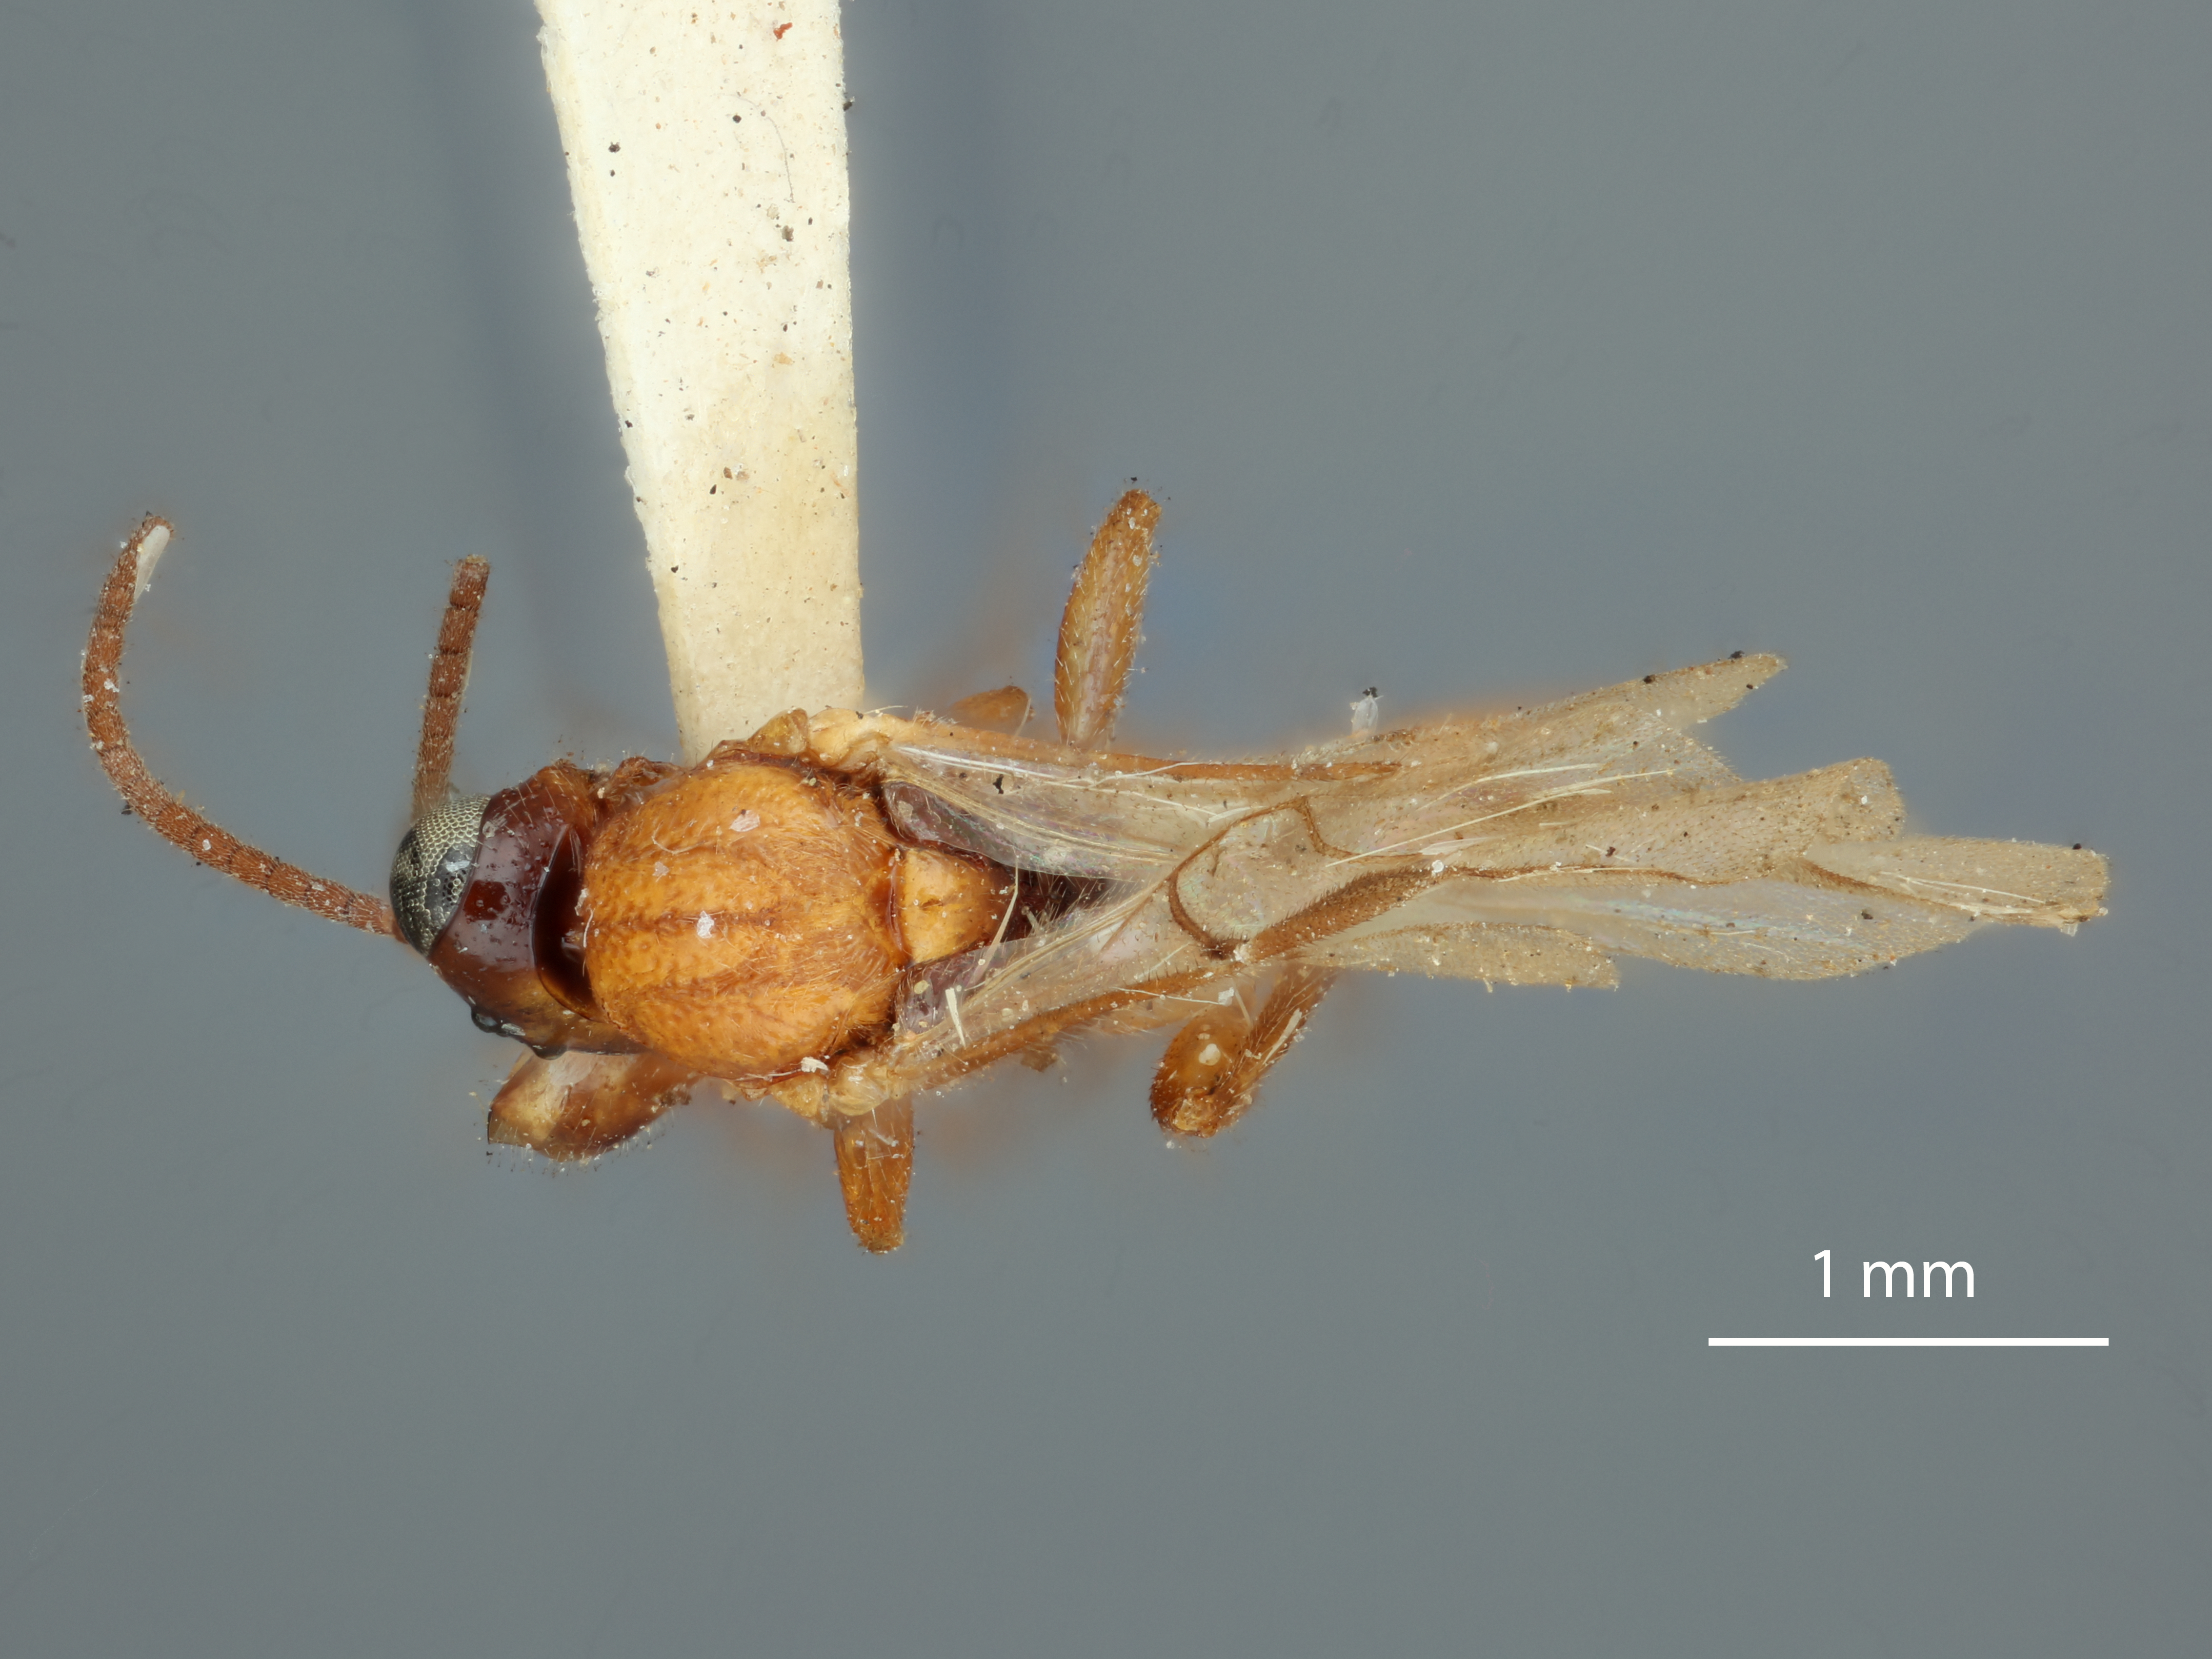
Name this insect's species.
Aphidius bicolor
